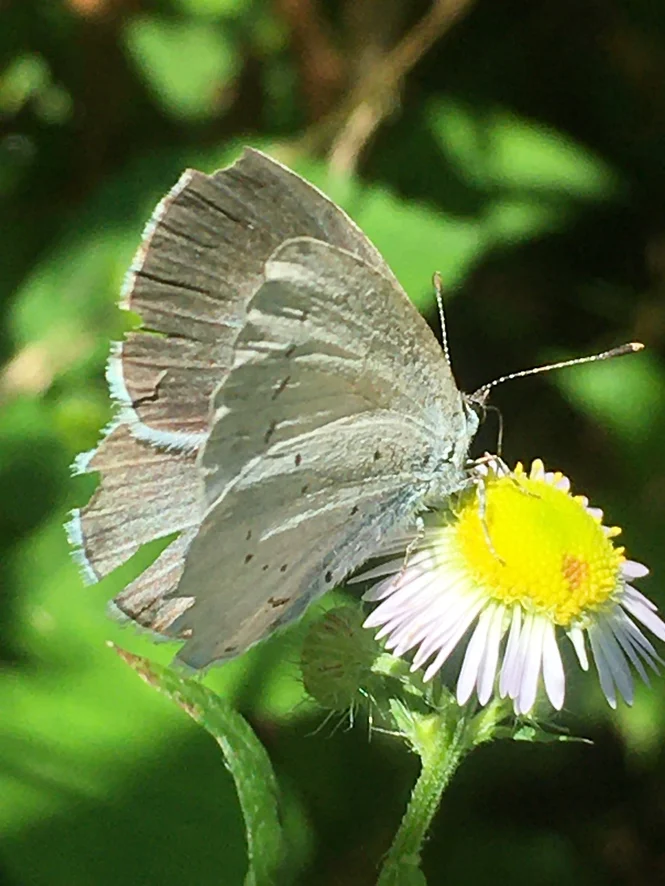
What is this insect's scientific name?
Celastrina argiolus
